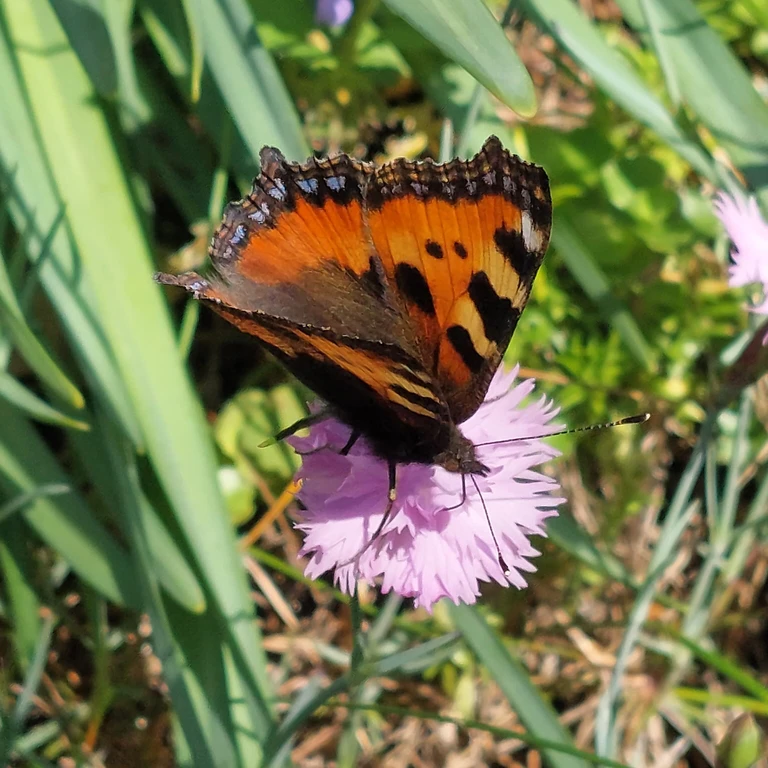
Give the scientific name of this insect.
Aglais urticae
